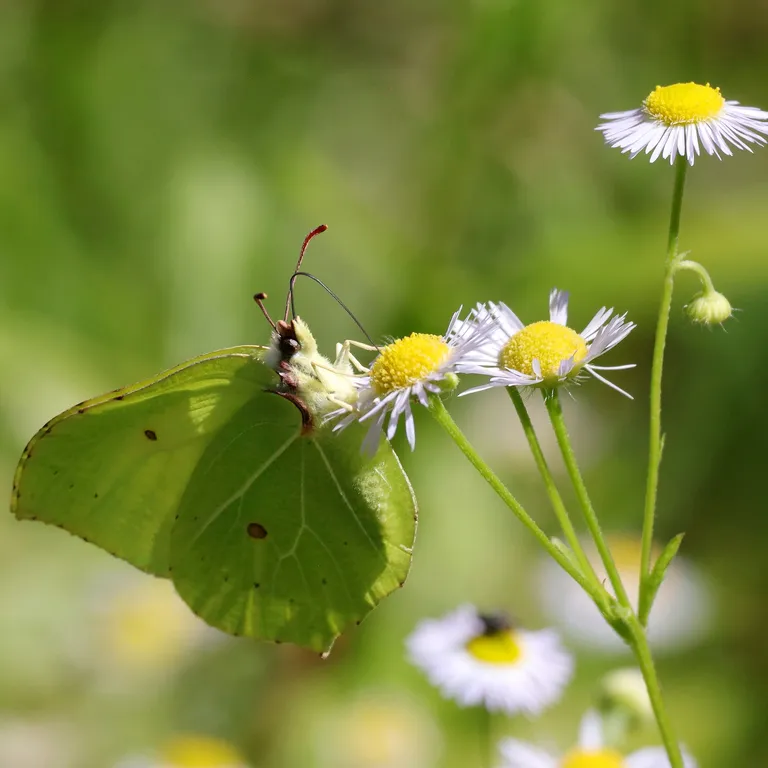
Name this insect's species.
Gonepteryx rhamni
